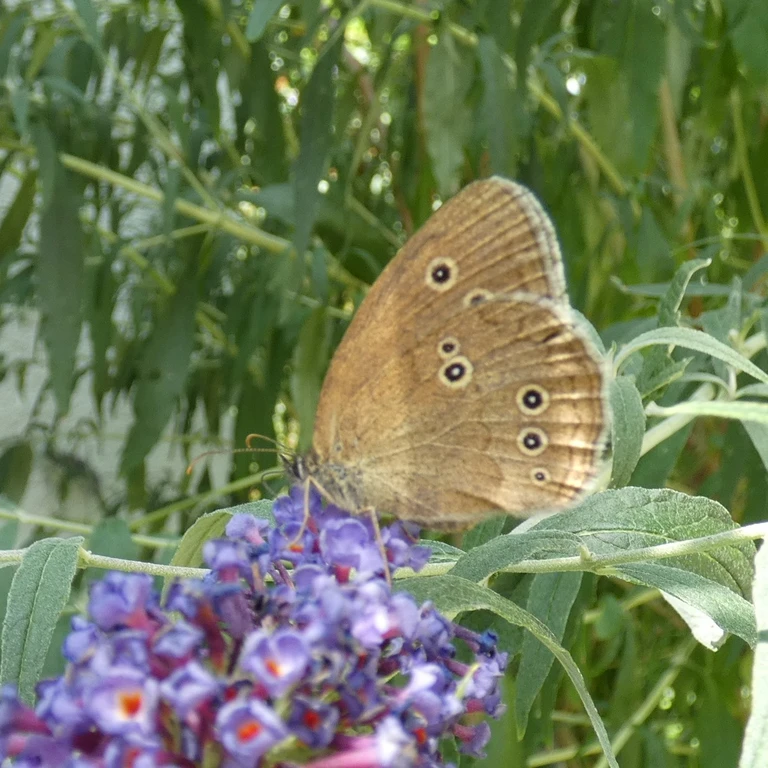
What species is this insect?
Aphantopus hyperantus
